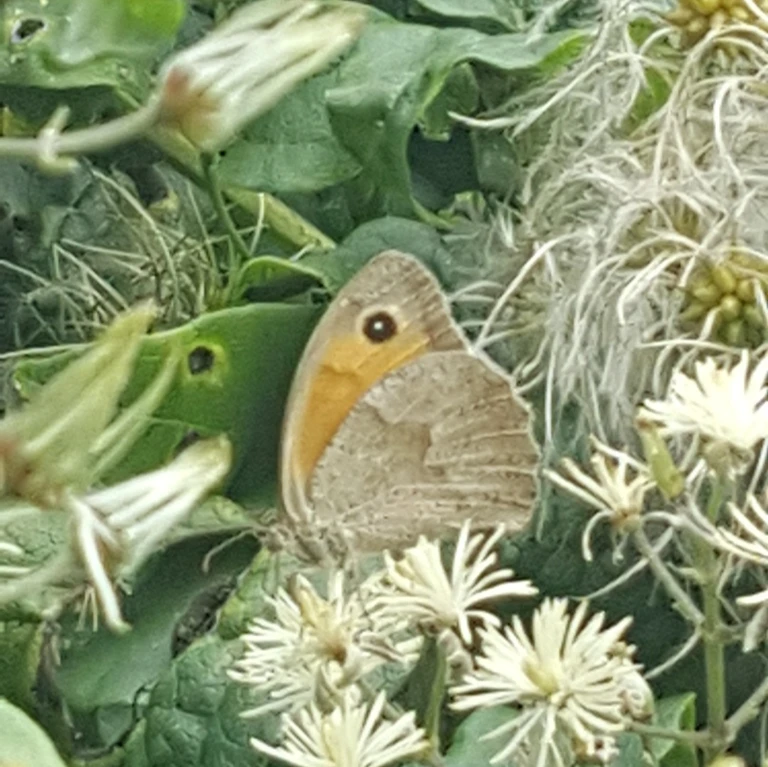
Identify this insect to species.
Maniola jurtina
